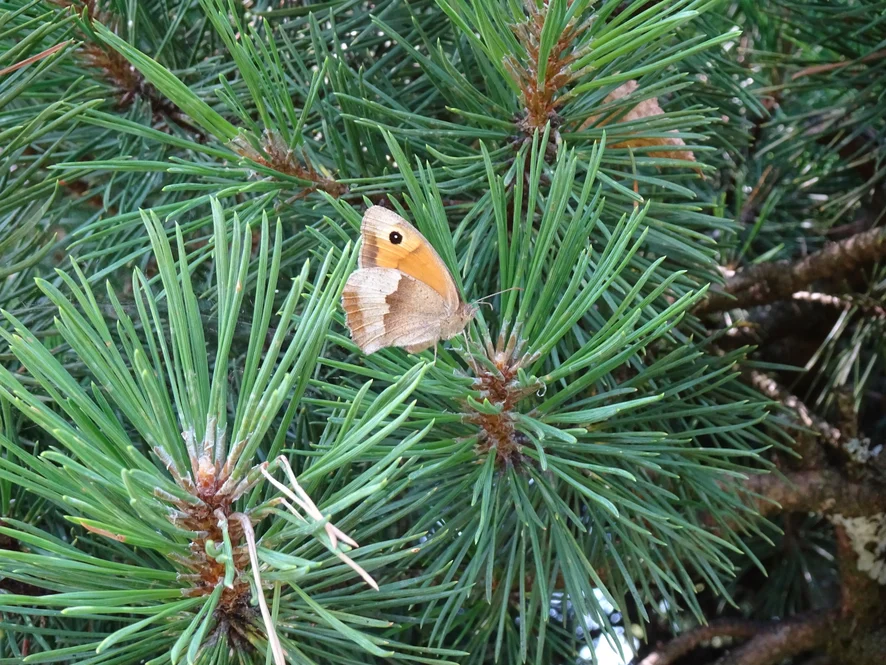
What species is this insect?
Maniola jurtina
